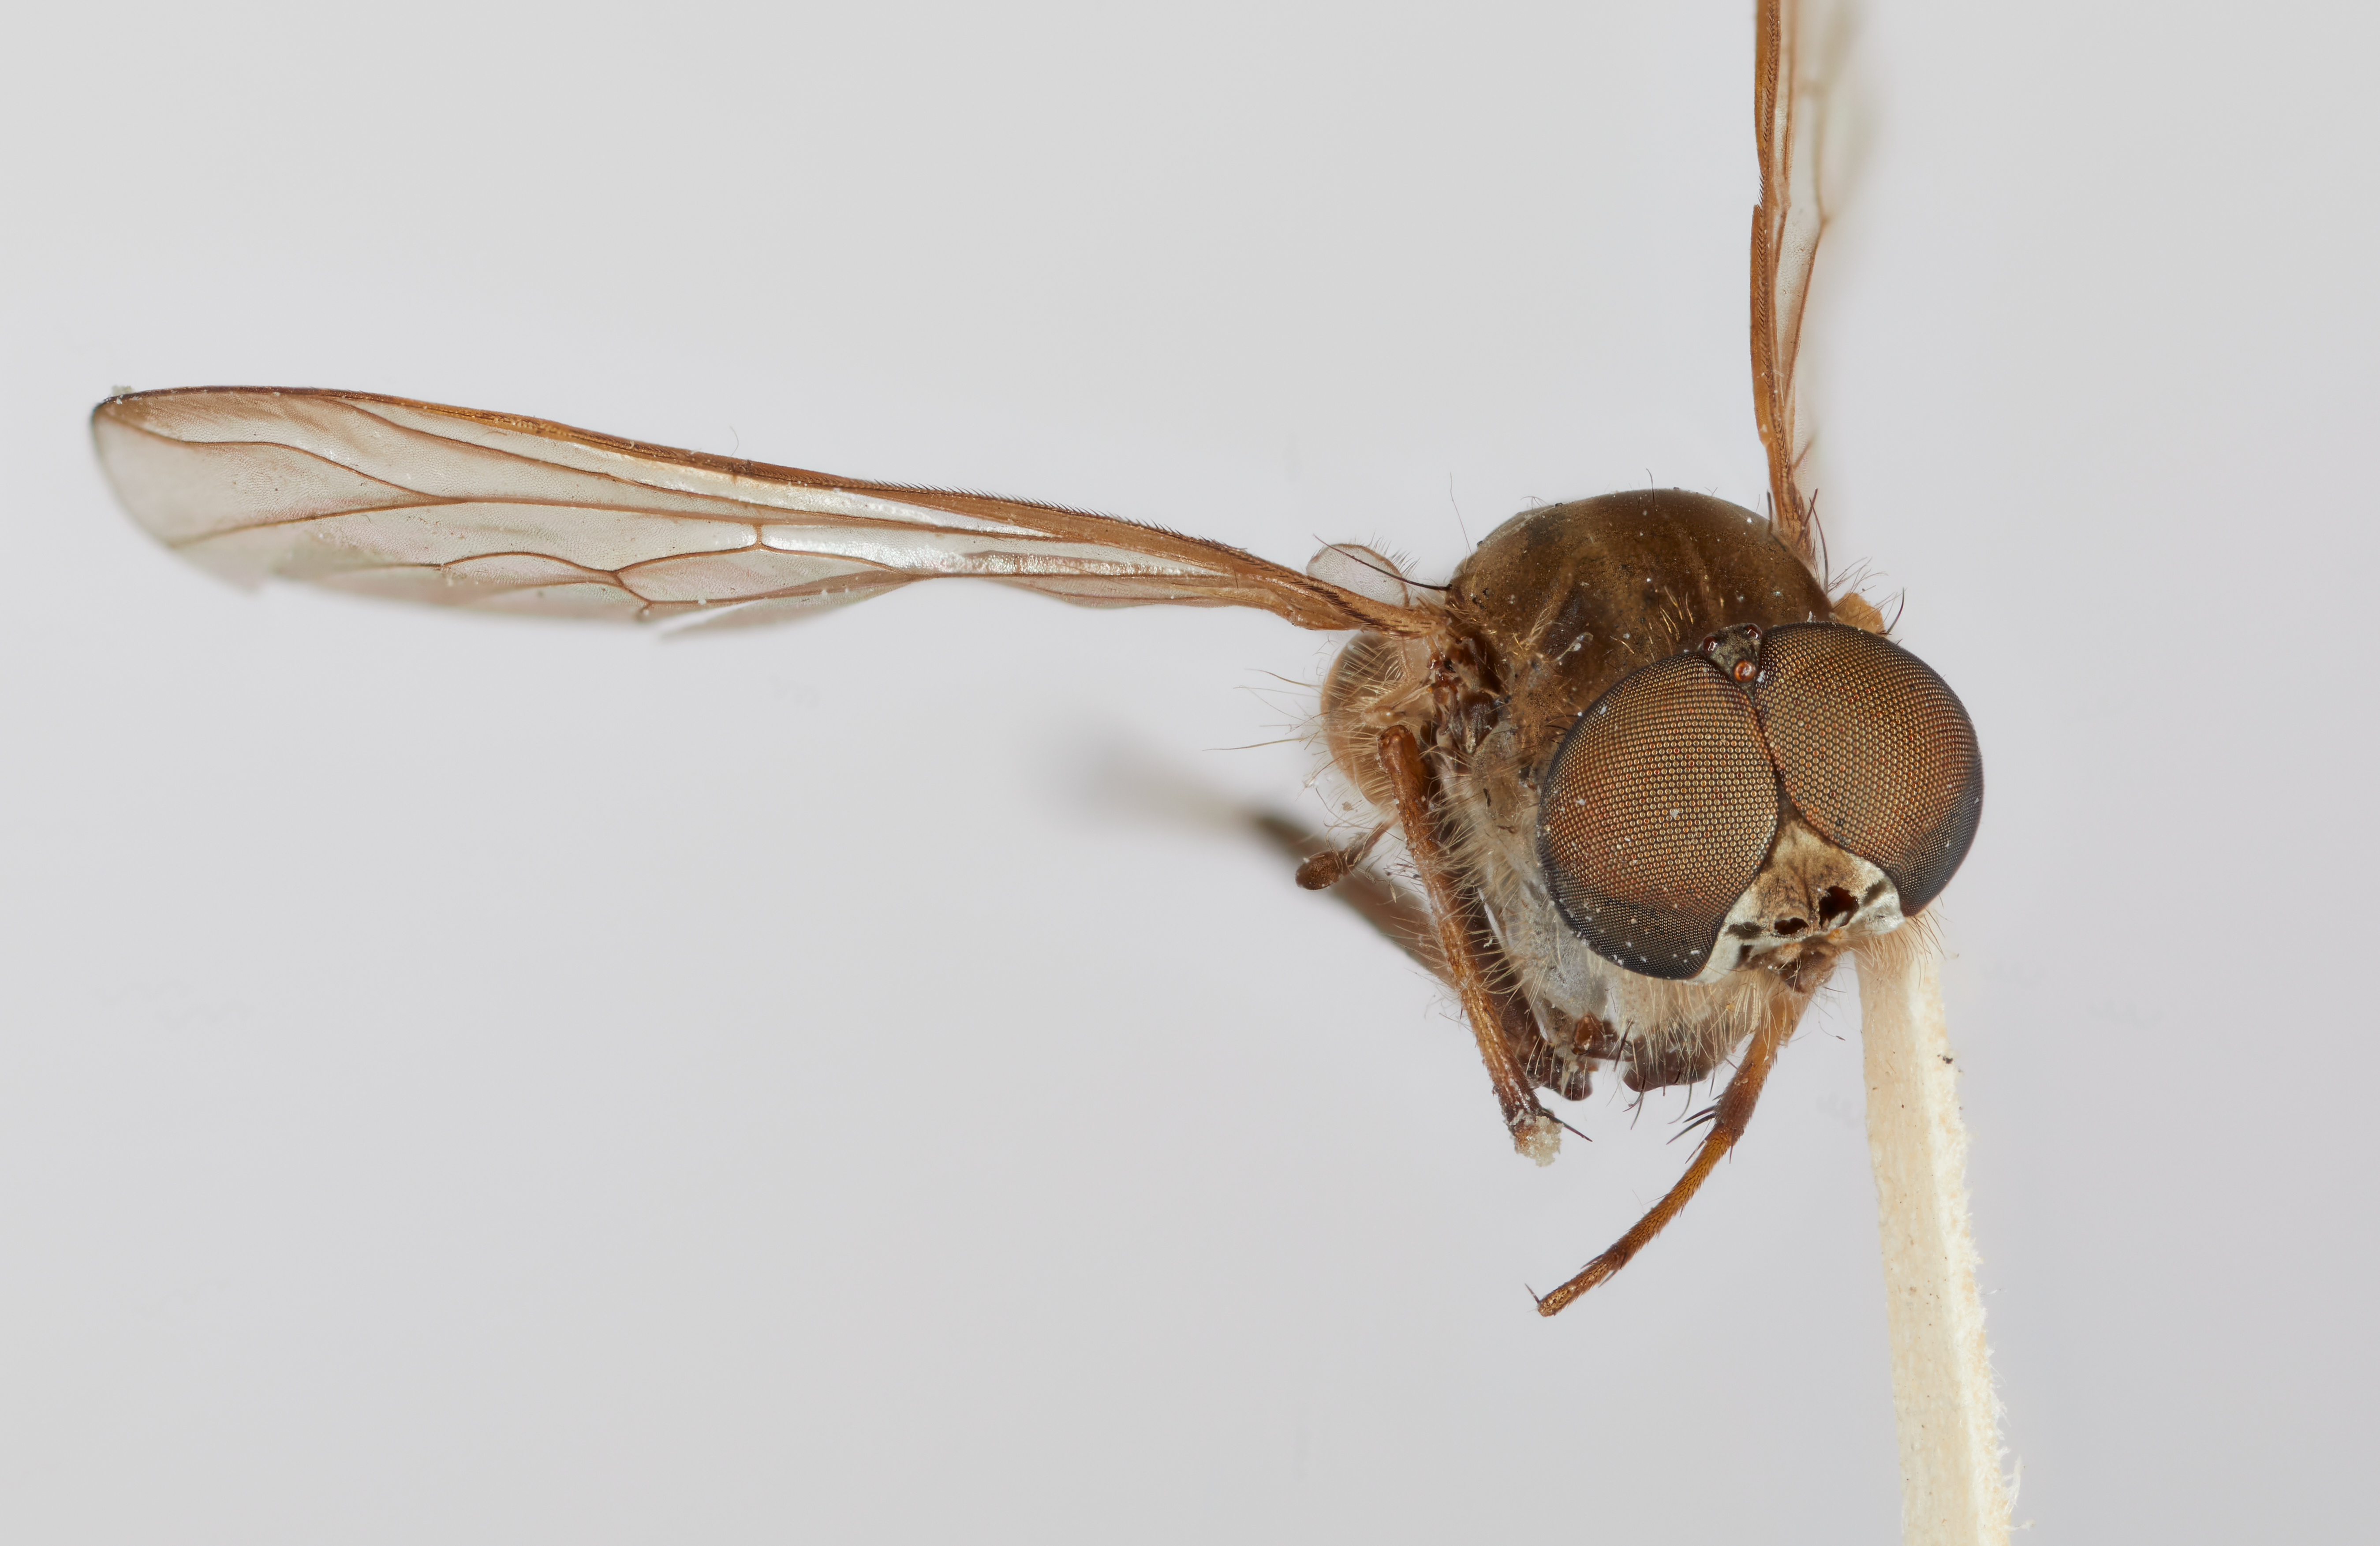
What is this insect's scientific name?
Melanacrosathe siamensis
